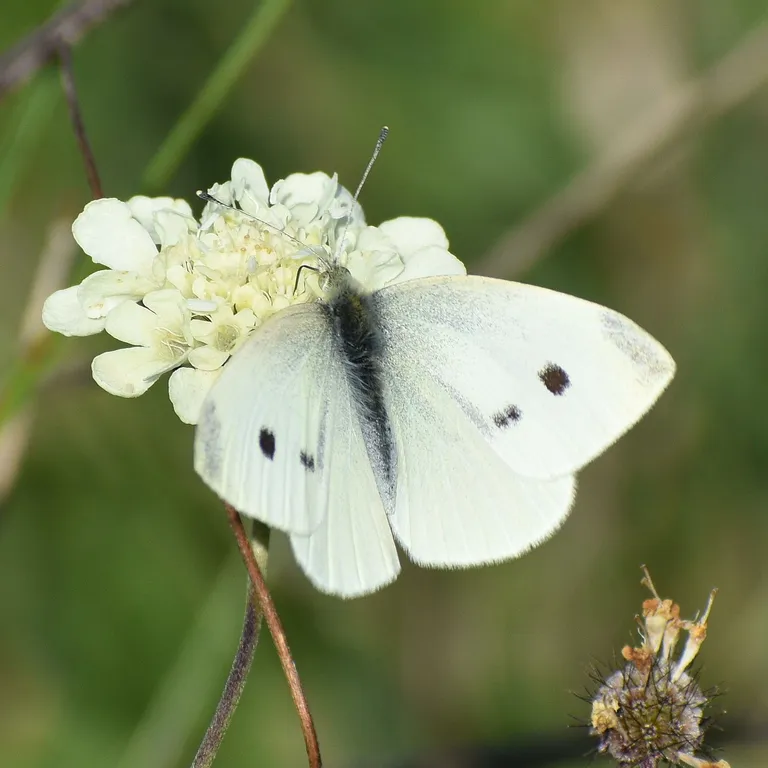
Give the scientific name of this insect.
Pieris rapae
